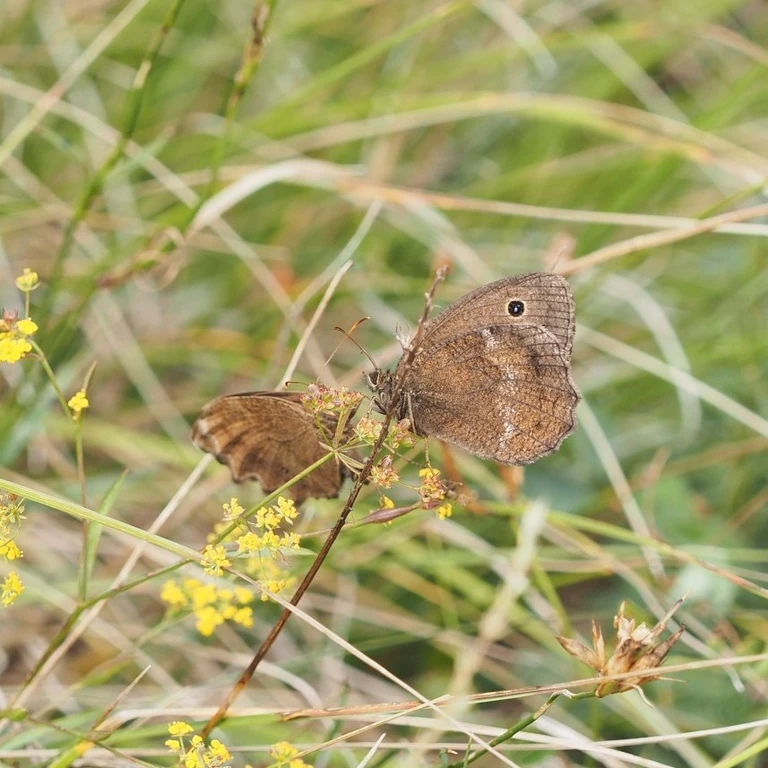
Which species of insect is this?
Minois dryas
